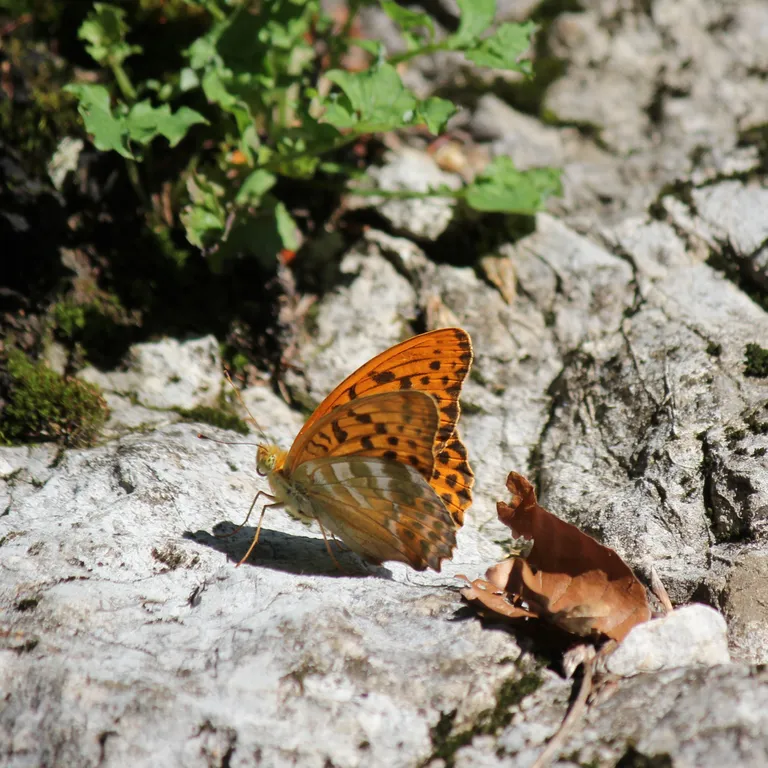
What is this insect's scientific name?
Argynnis paphia
